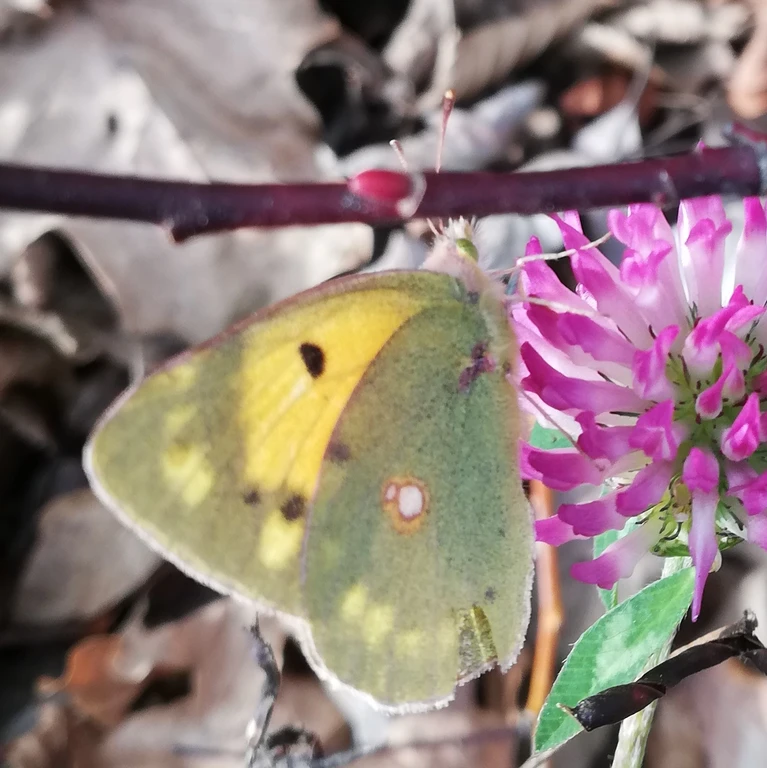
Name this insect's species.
Colias croceus
